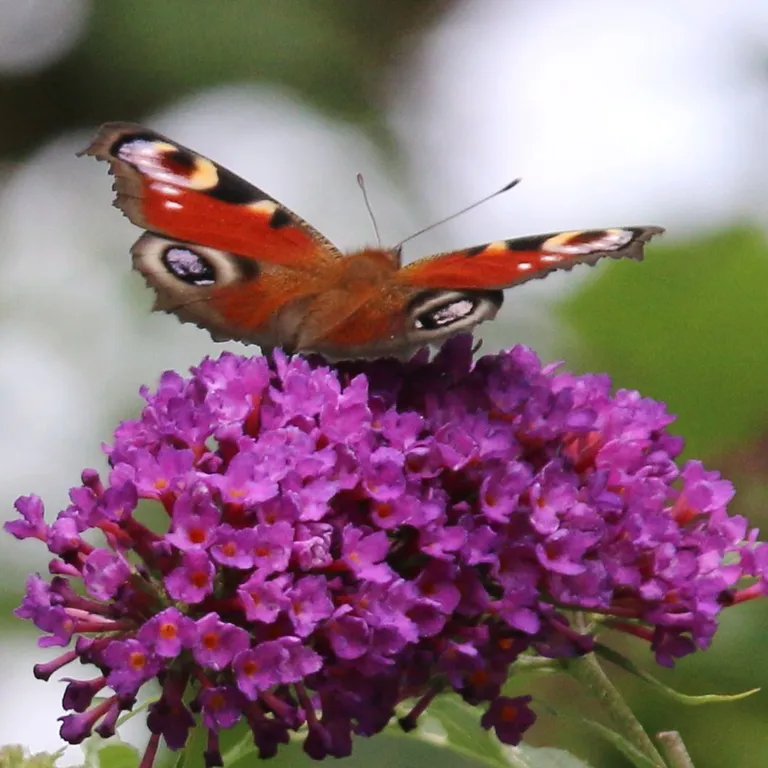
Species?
Aglais io
